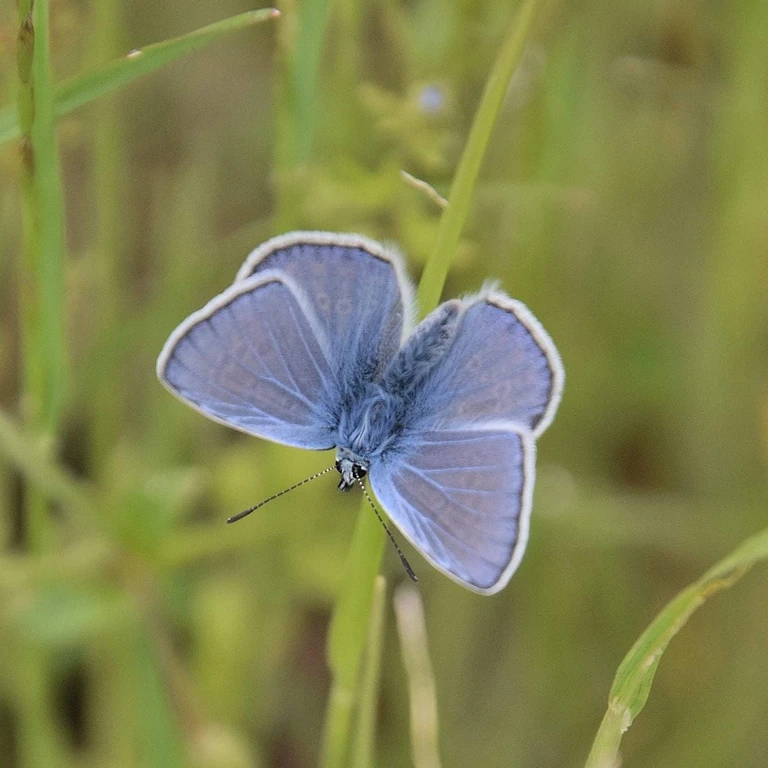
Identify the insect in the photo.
Polyommatus icarus
